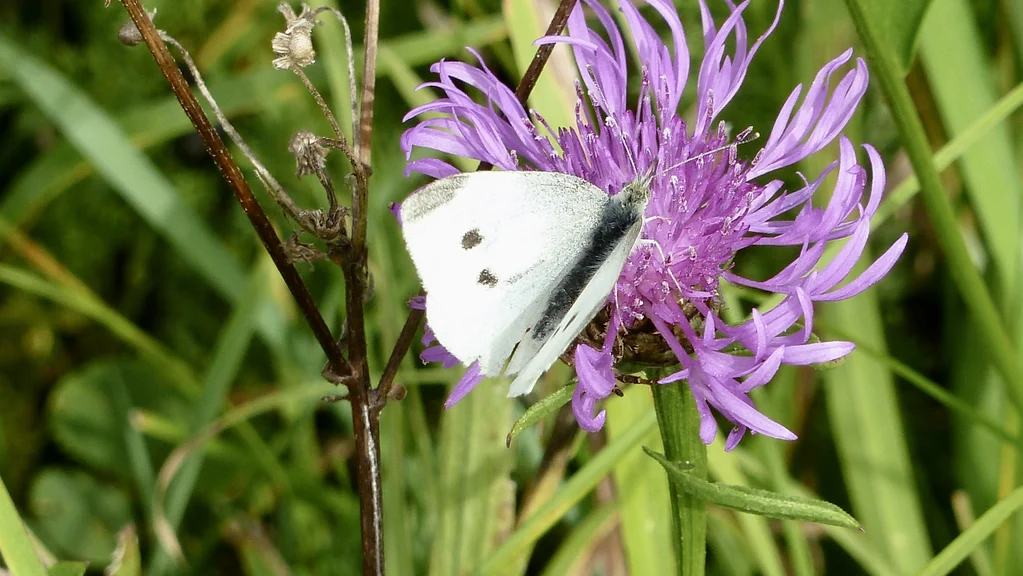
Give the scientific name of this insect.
Pieris rapae
